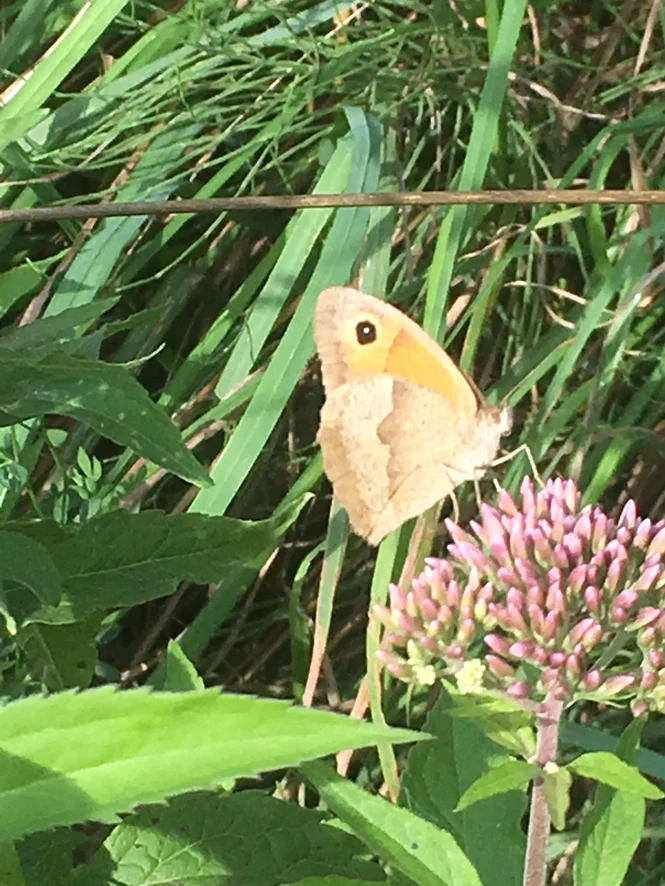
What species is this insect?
Maniola jurtina
